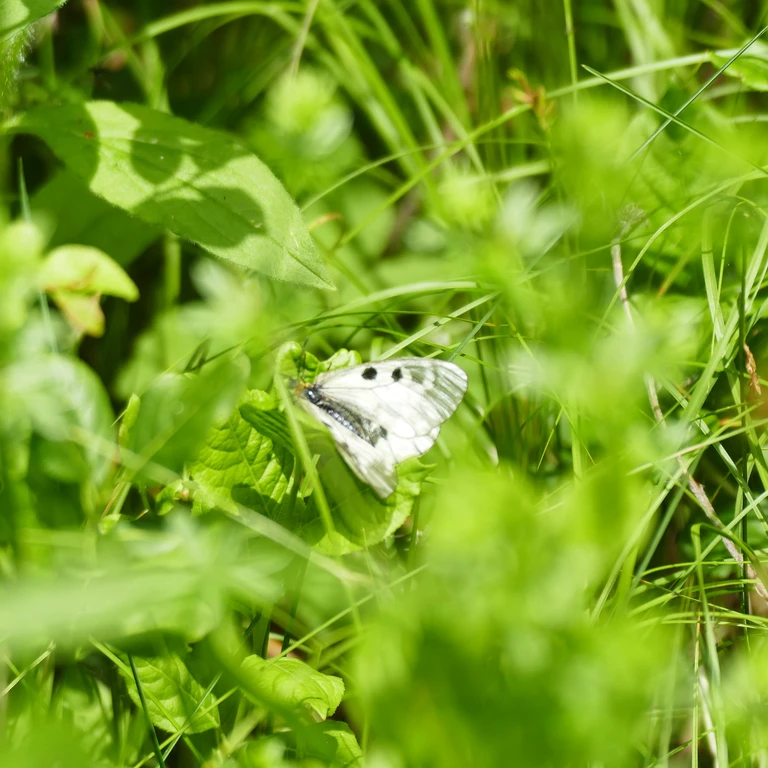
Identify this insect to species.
Parnassius mnemosyne
